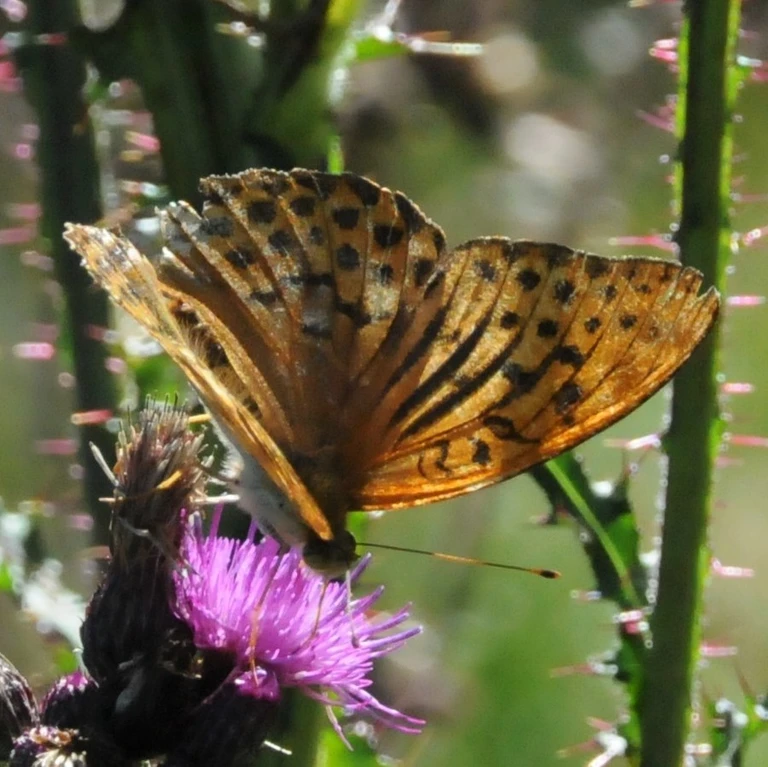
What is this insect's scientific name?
Argynnis paphia
